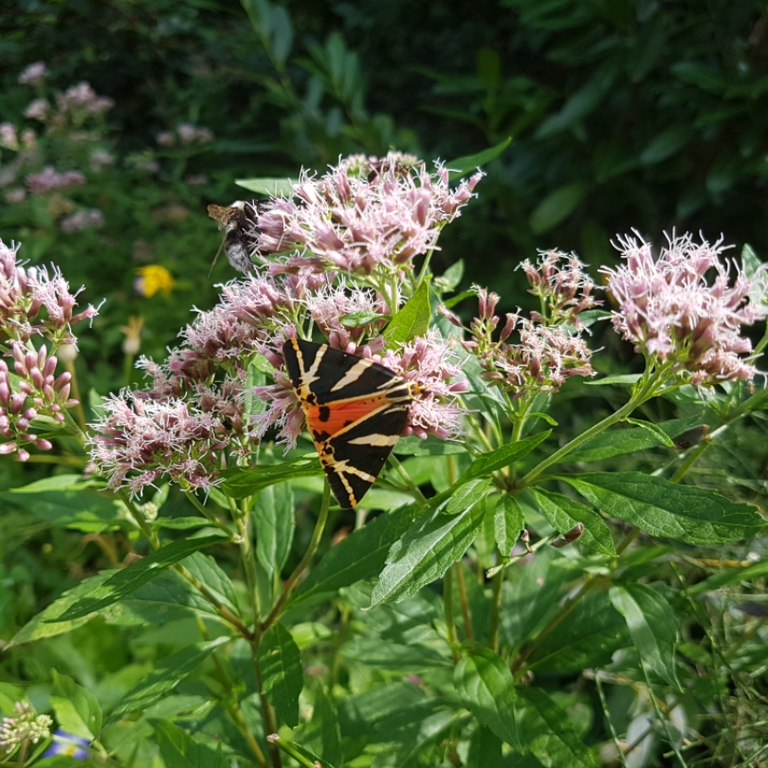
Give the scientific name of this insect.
Euplagia quadripunctaria
